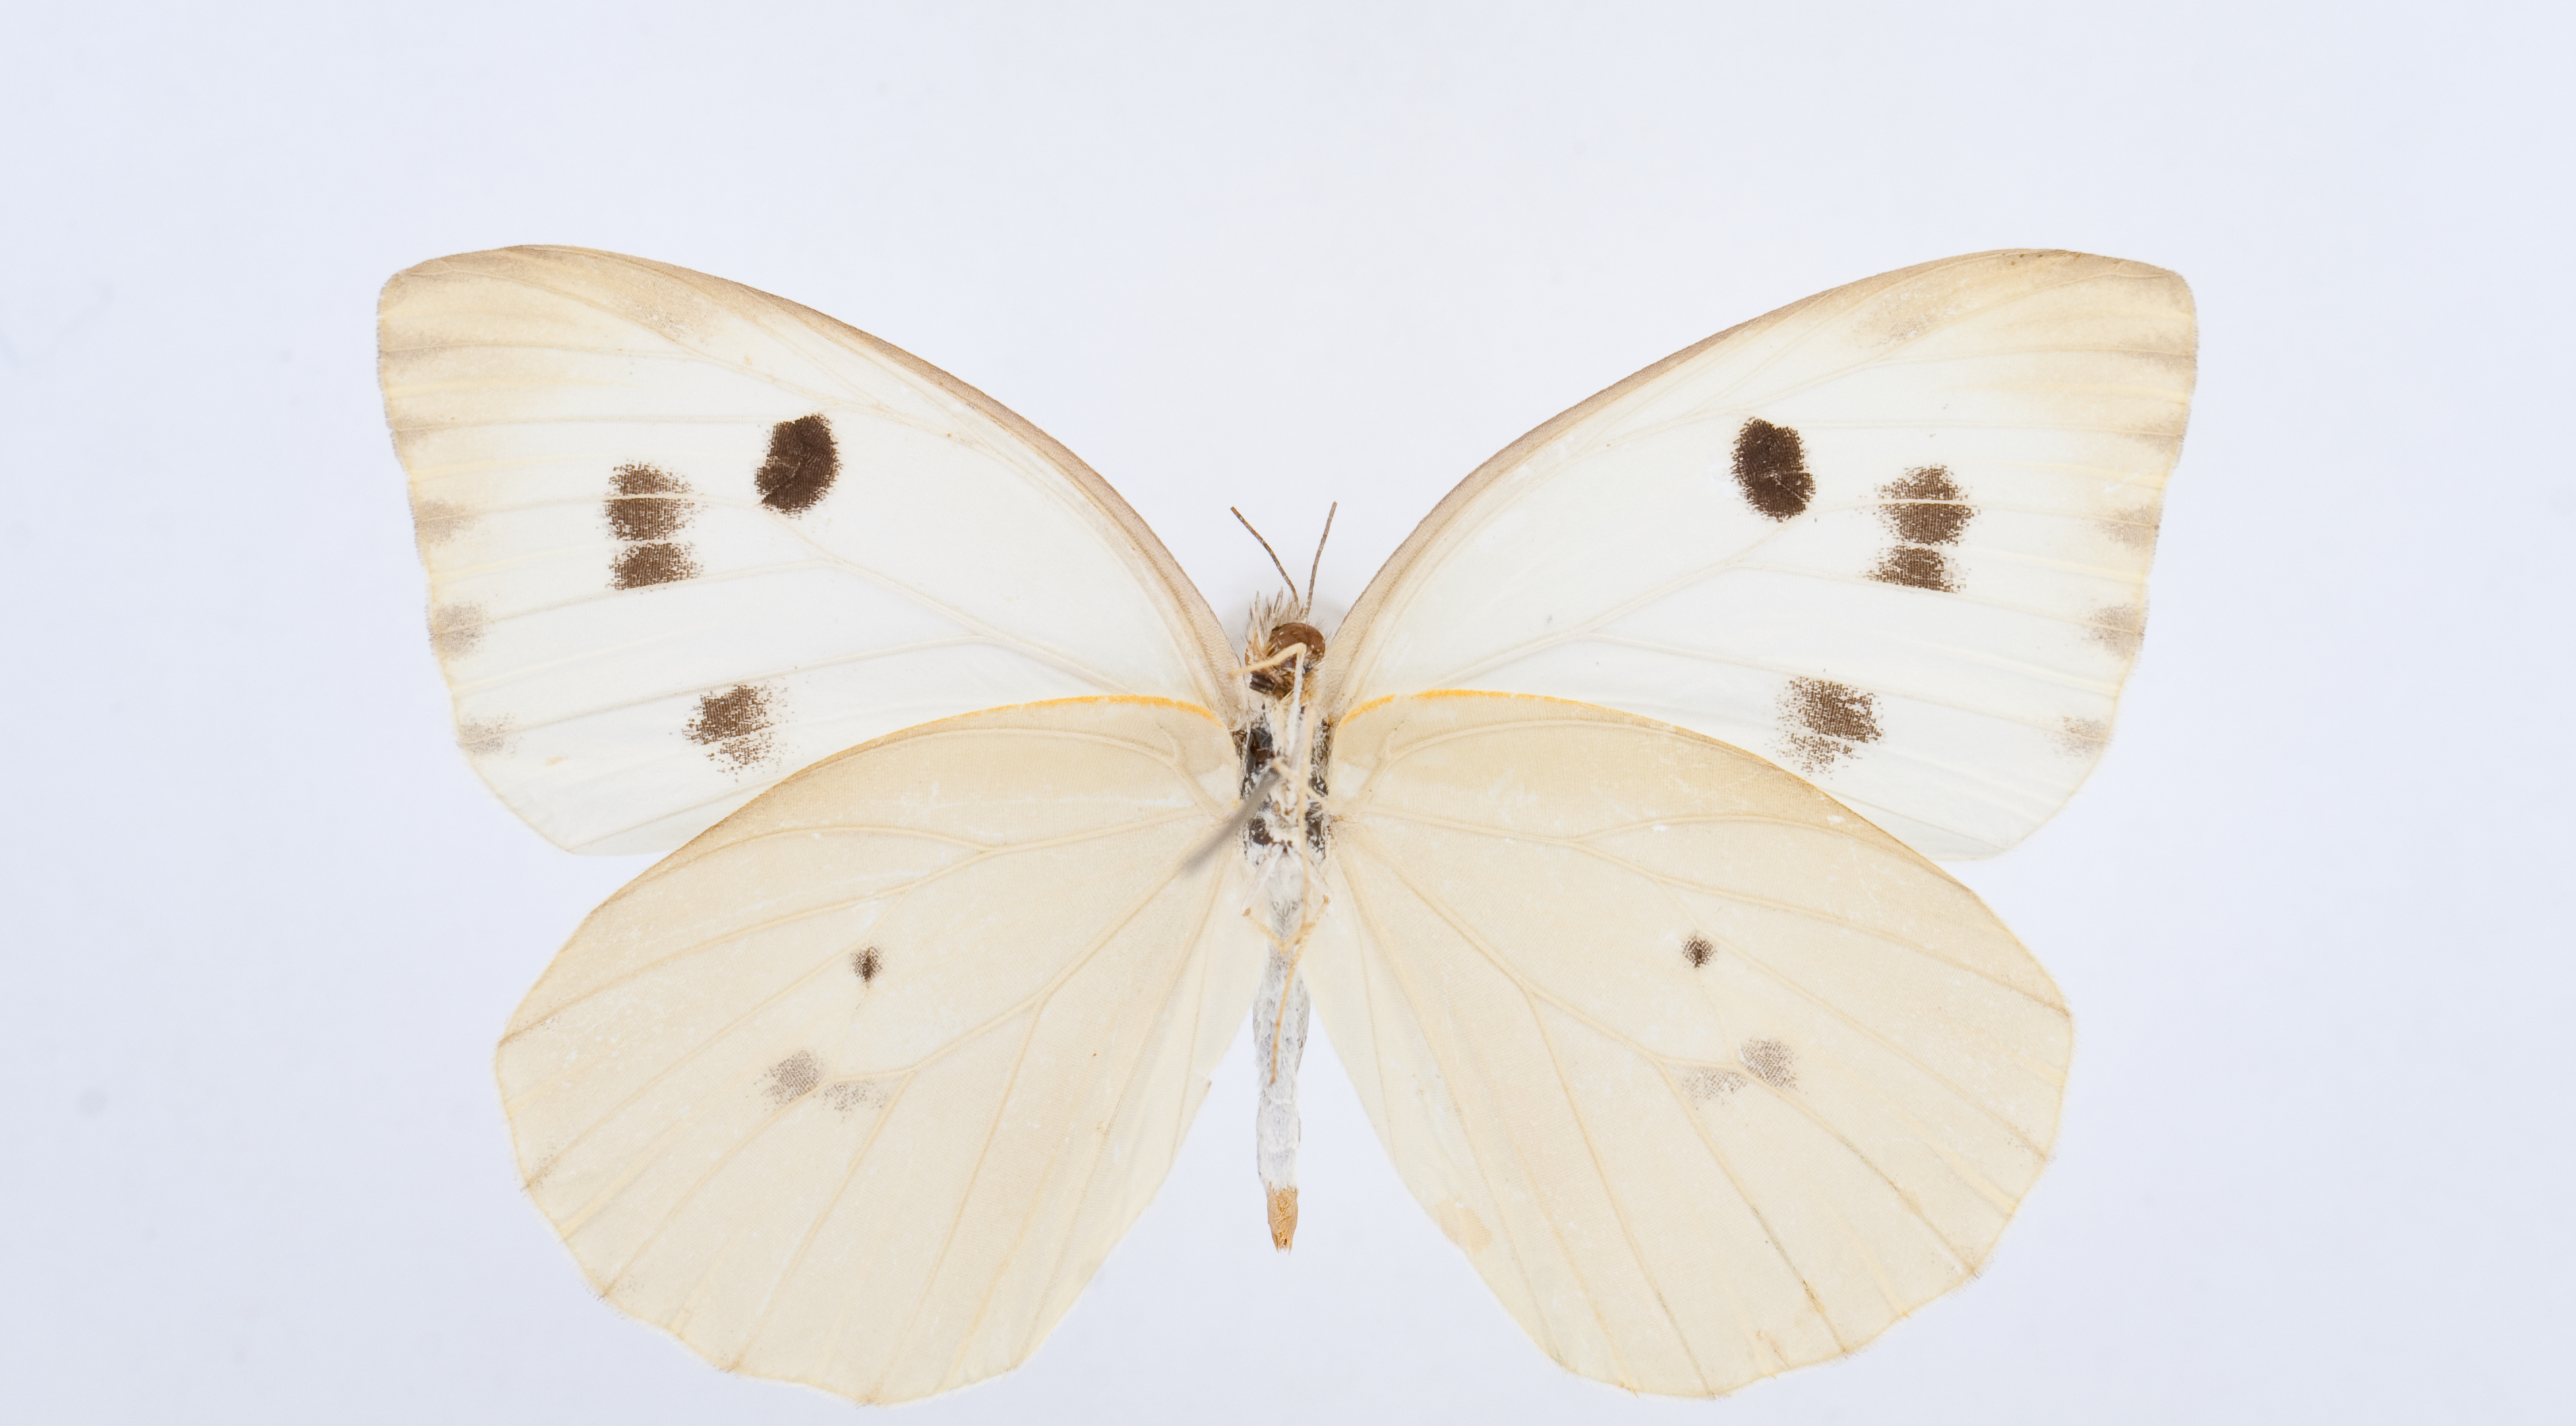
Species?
Ganyra howarthi
